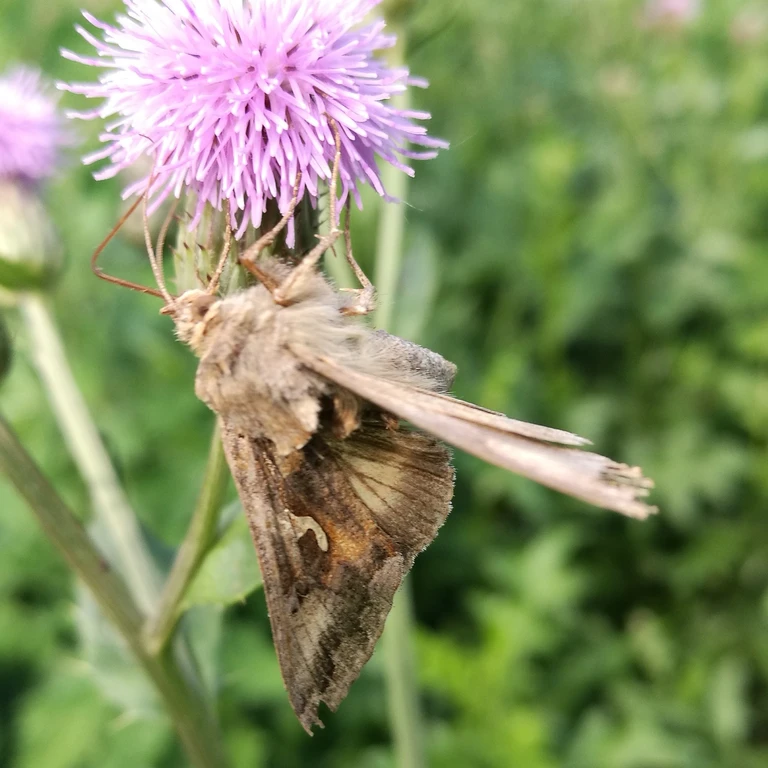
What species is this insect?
Autographa gamma
